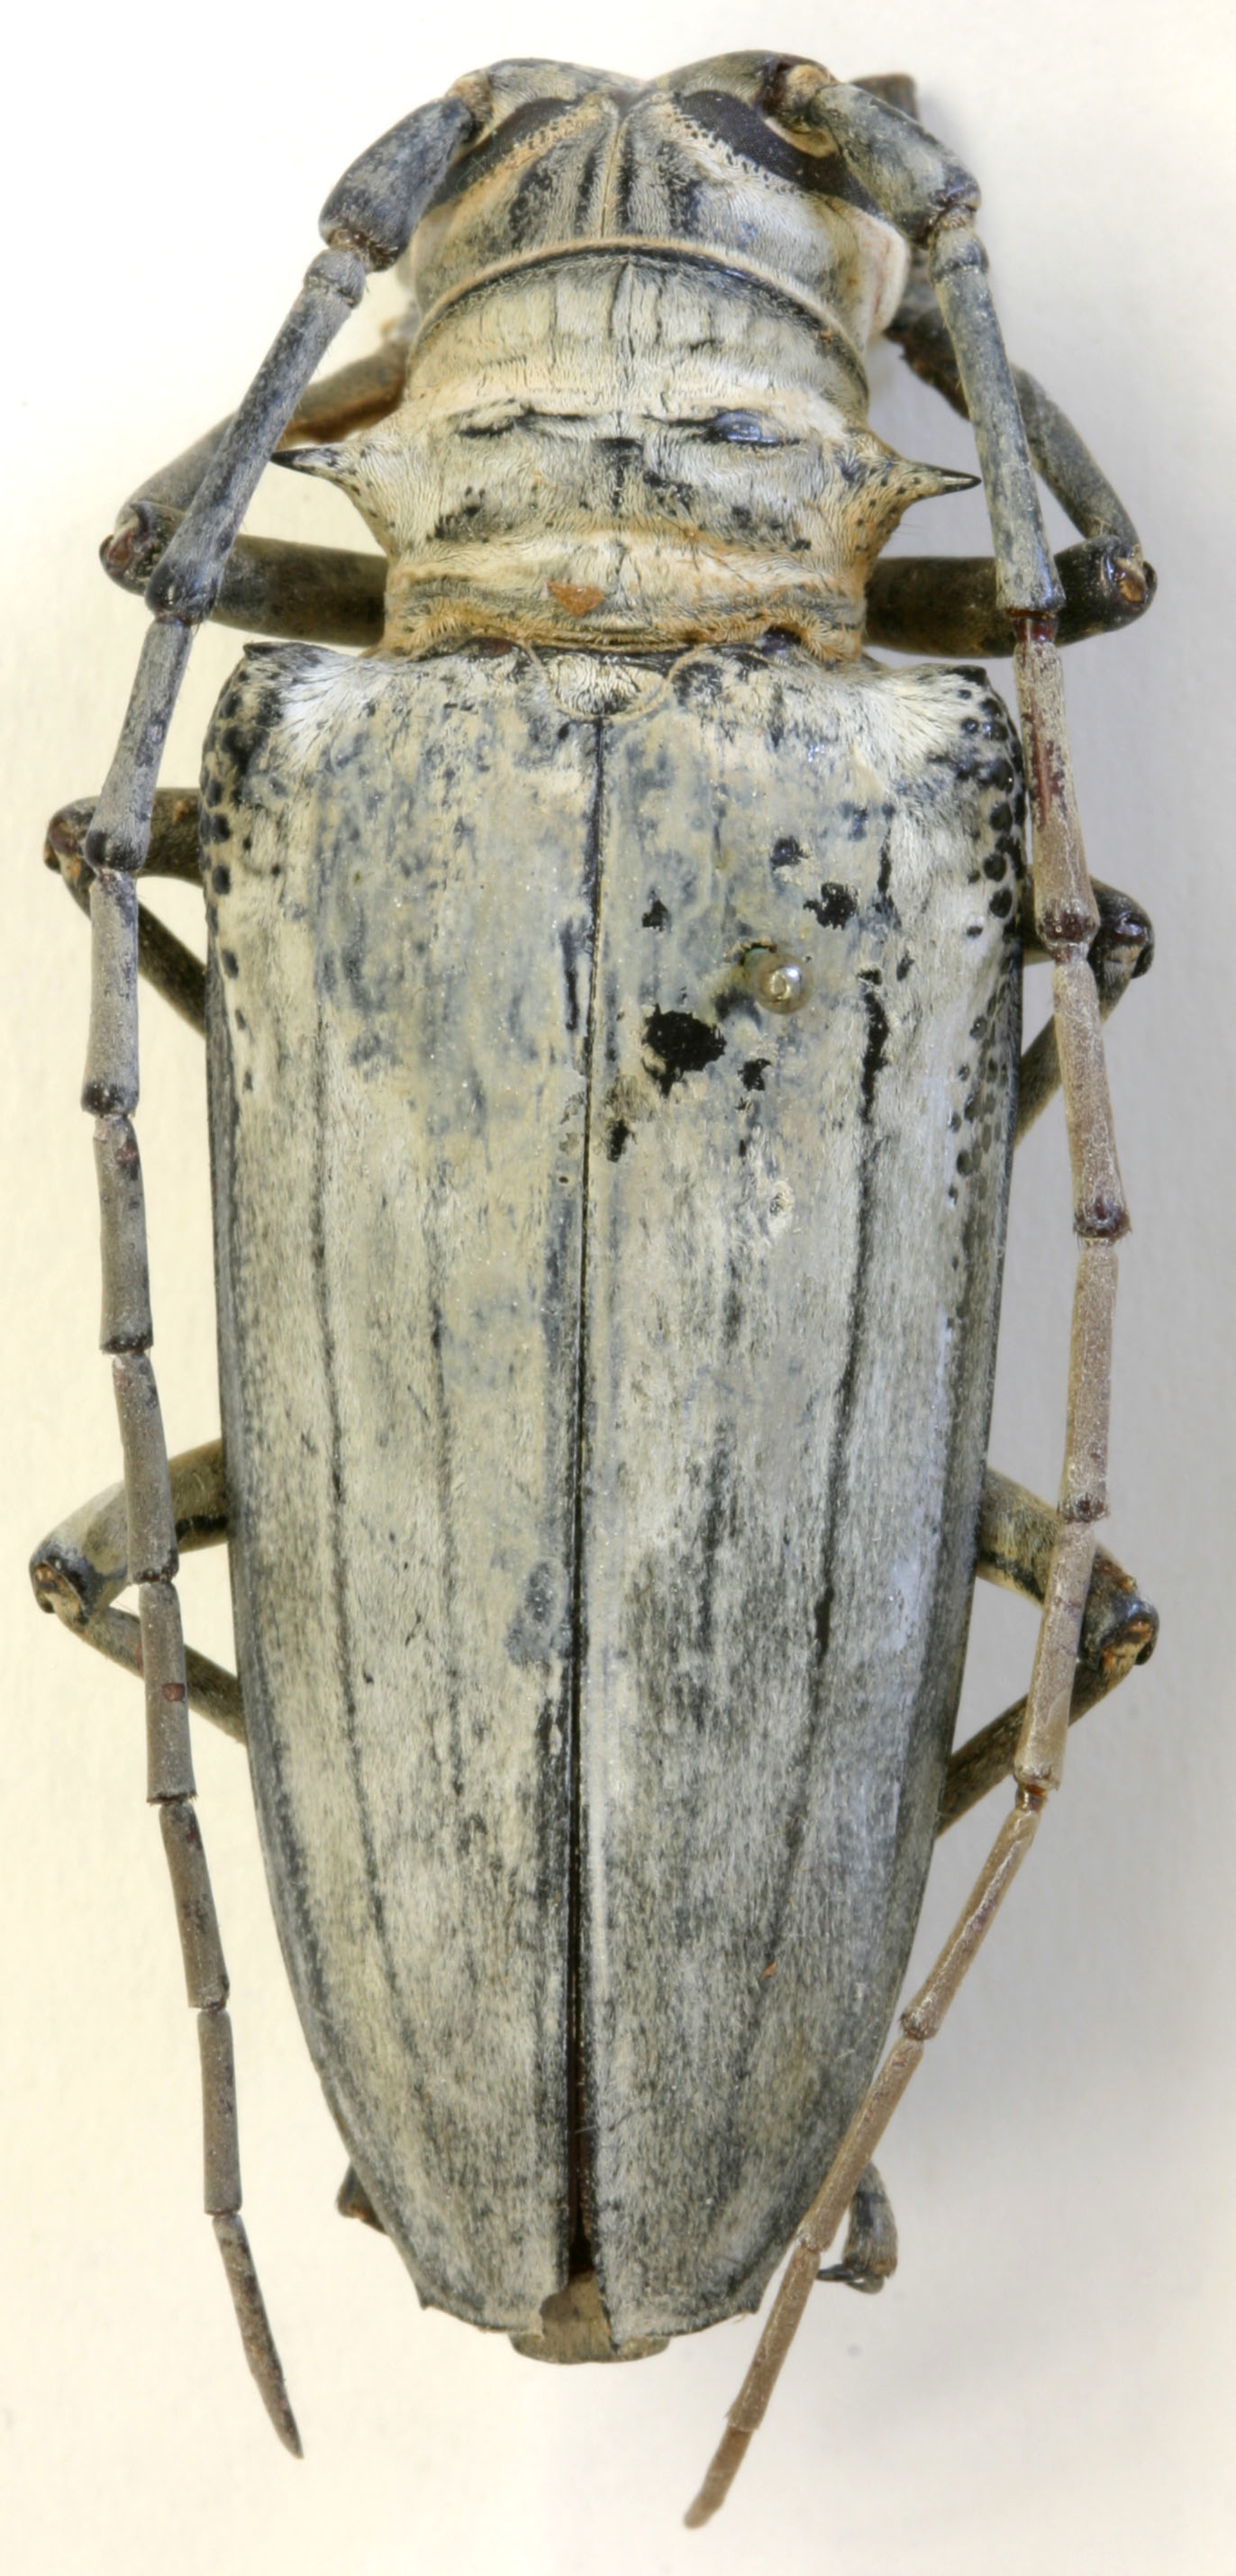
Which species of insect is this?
Rosenbergia papuana
